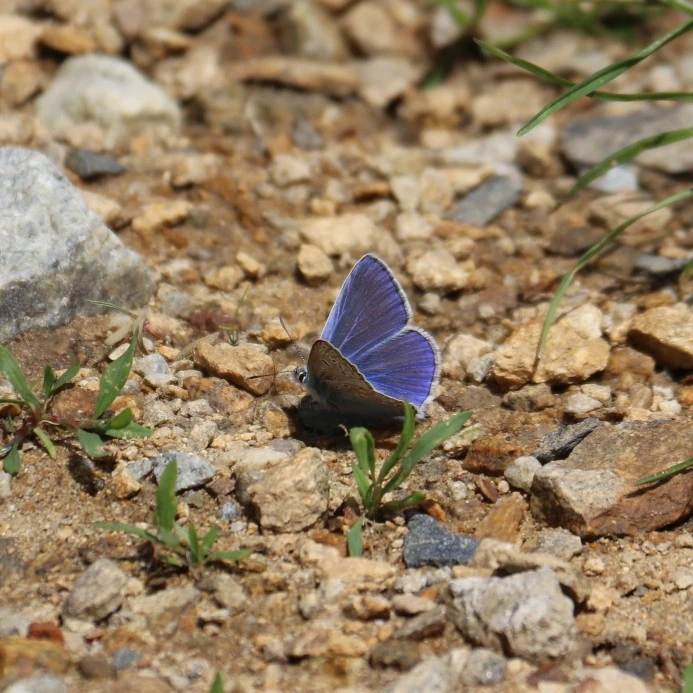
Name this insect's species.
Polyommatus icarus
